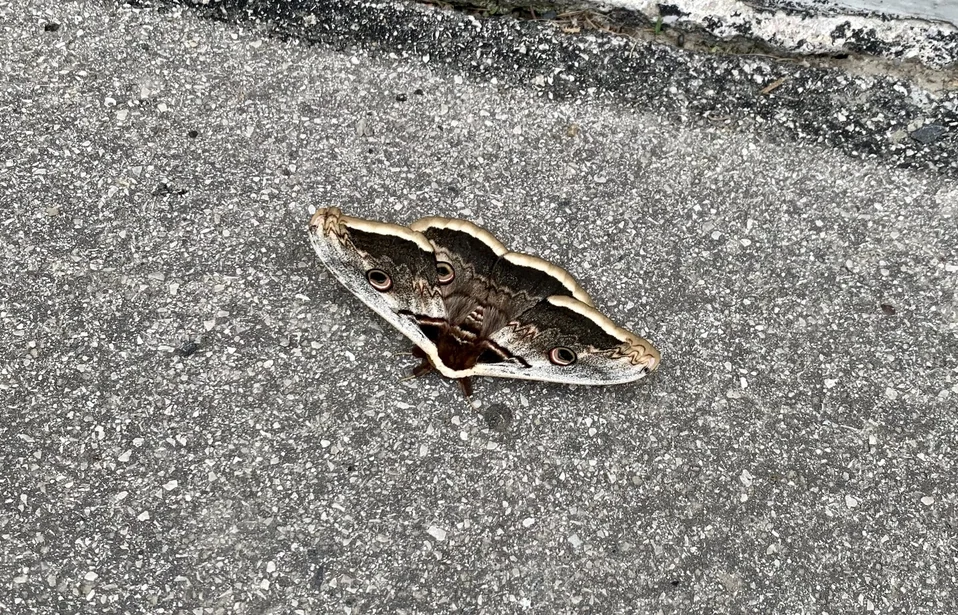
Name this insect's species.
Saturnia pyri
